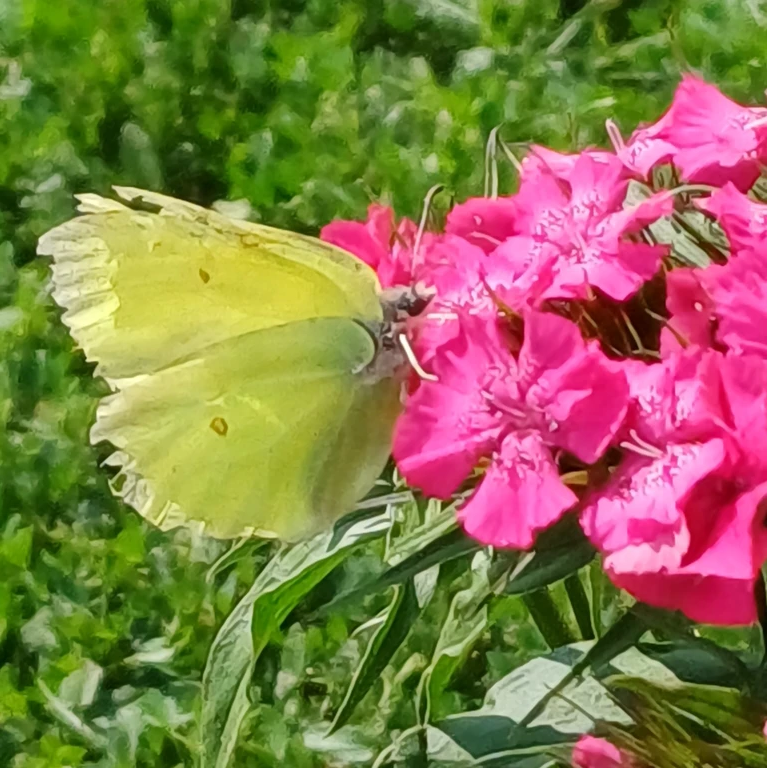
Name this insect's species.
Gonepteryx rhamni
